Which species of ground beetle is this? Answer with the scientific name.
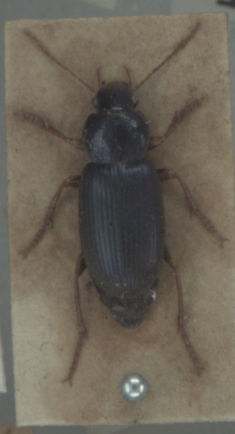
Ophonus ardosiacus
